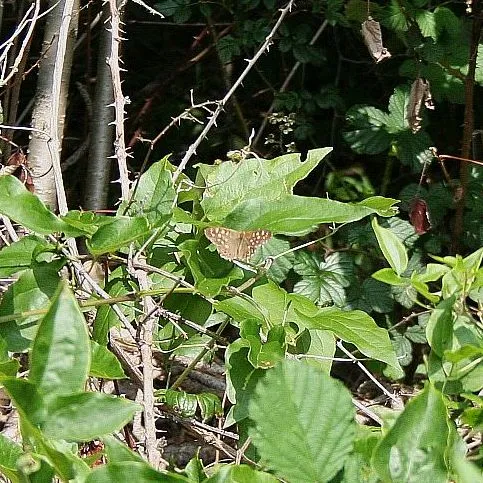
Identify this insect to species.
Pararge aegeria
